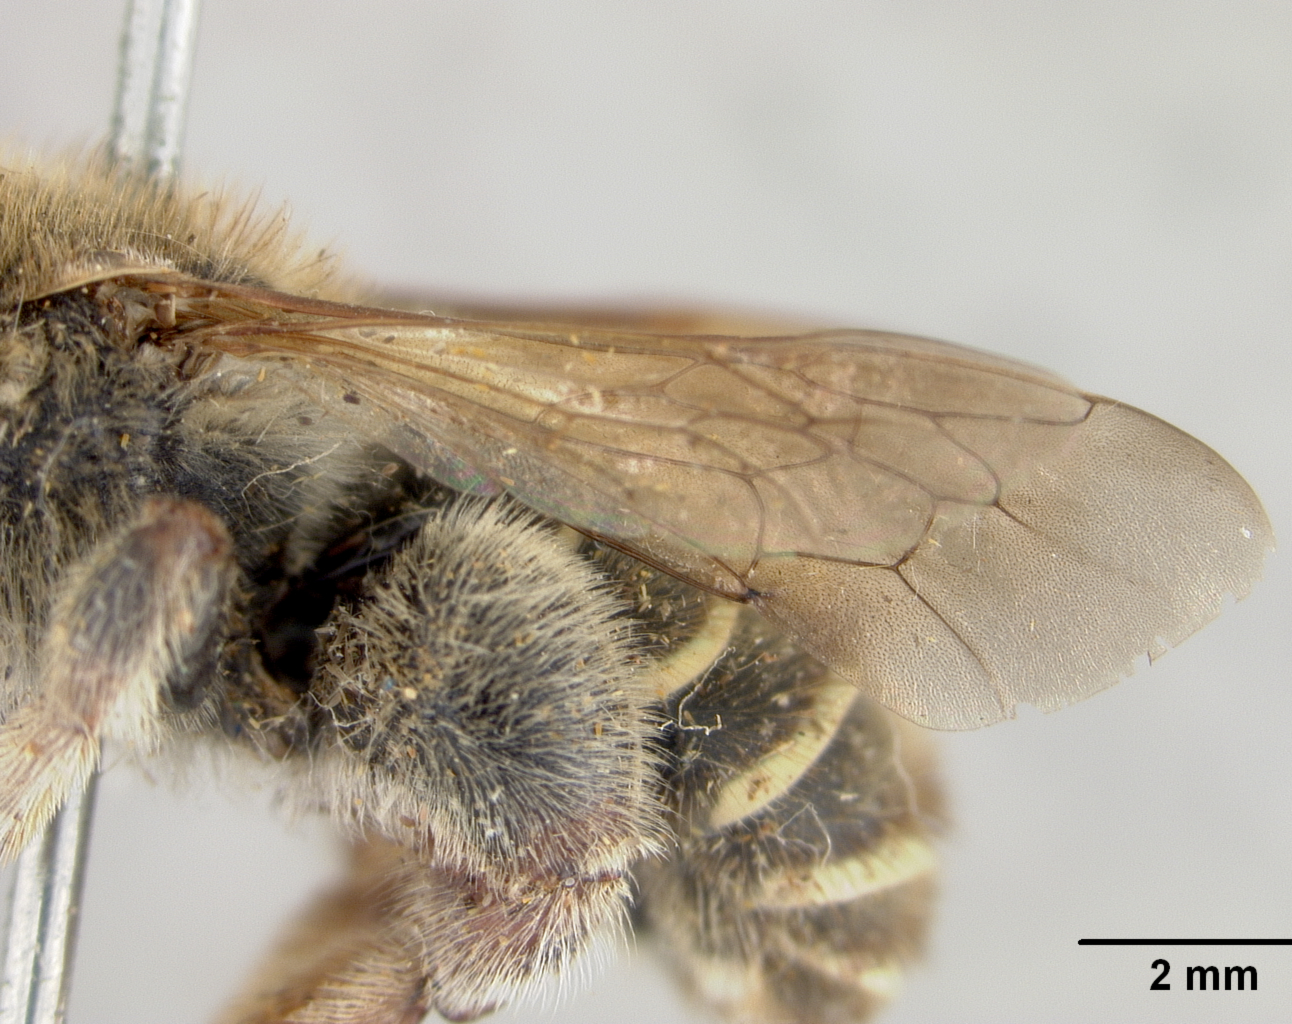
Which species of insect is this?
Nomia expulsa
